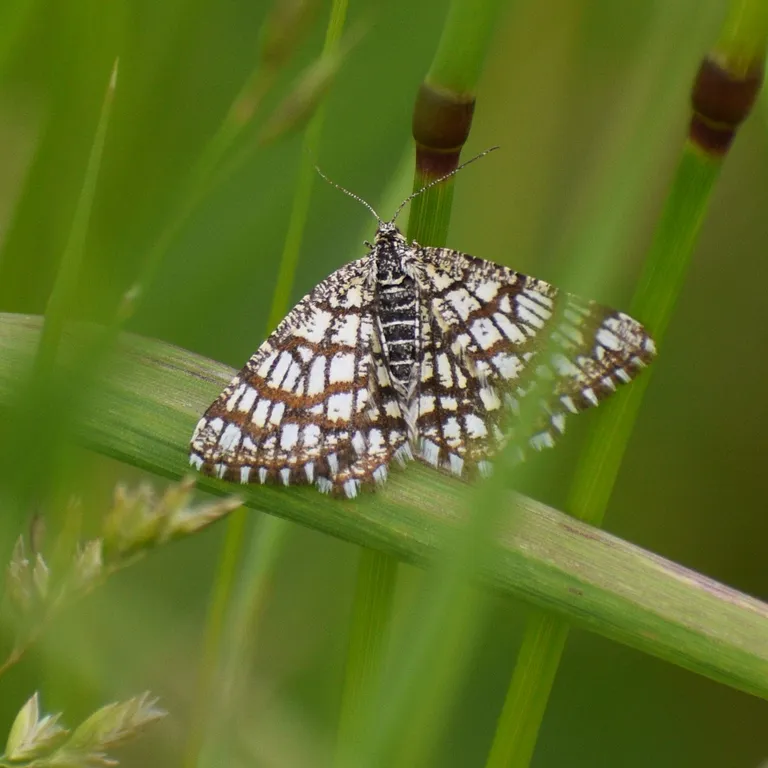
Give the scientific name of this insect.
Chiasmia clathrata
